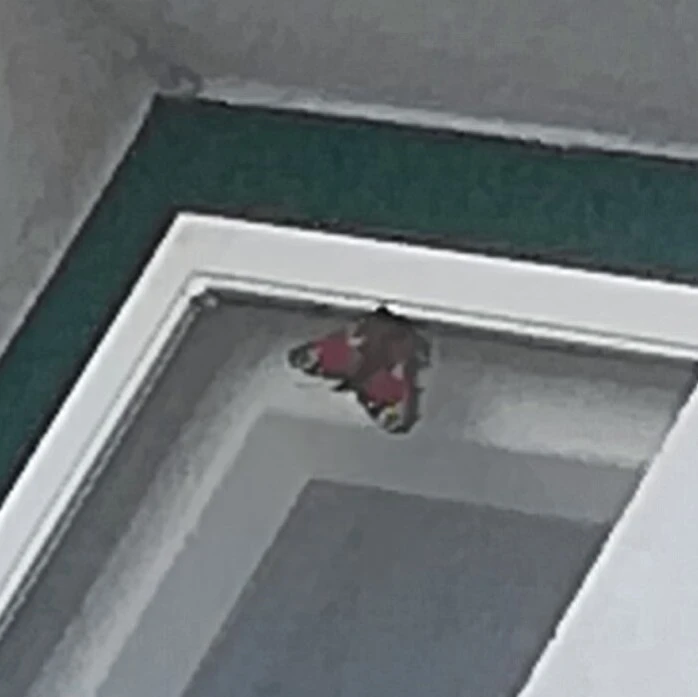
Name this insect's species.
Aglais io
